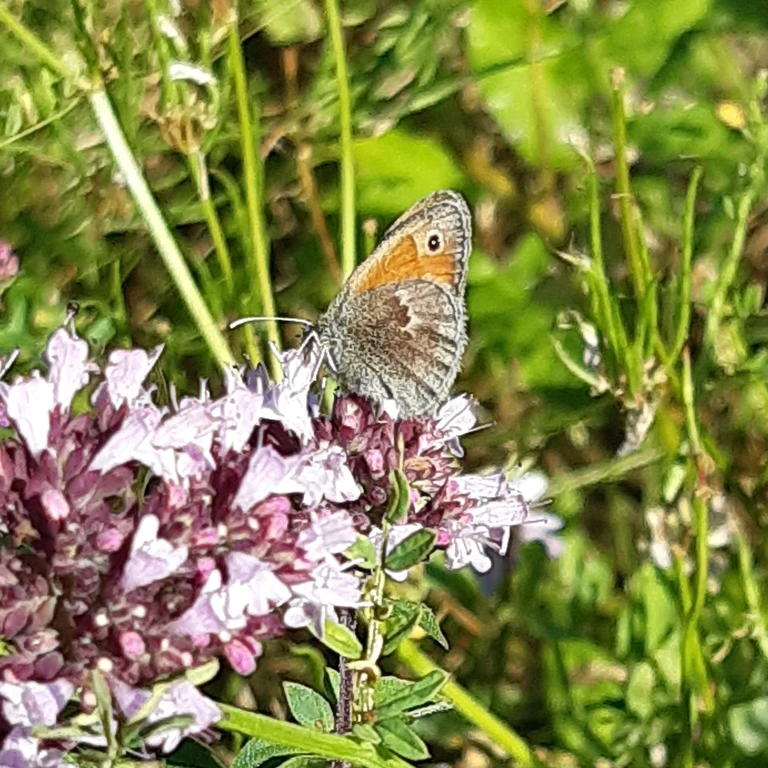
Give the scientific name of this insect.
Coenonympha pamphilus
